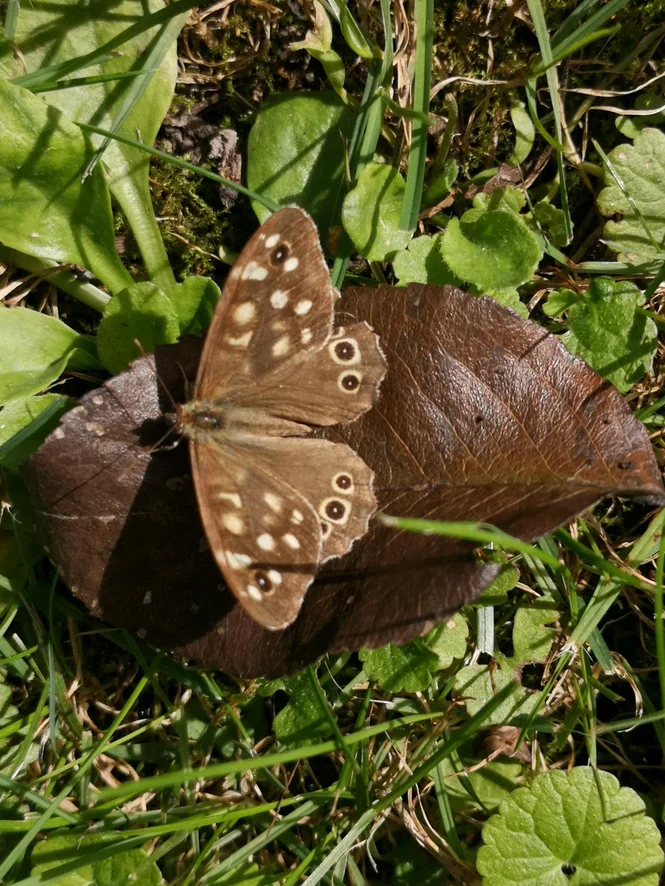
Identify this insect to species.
Pararge aegeria
